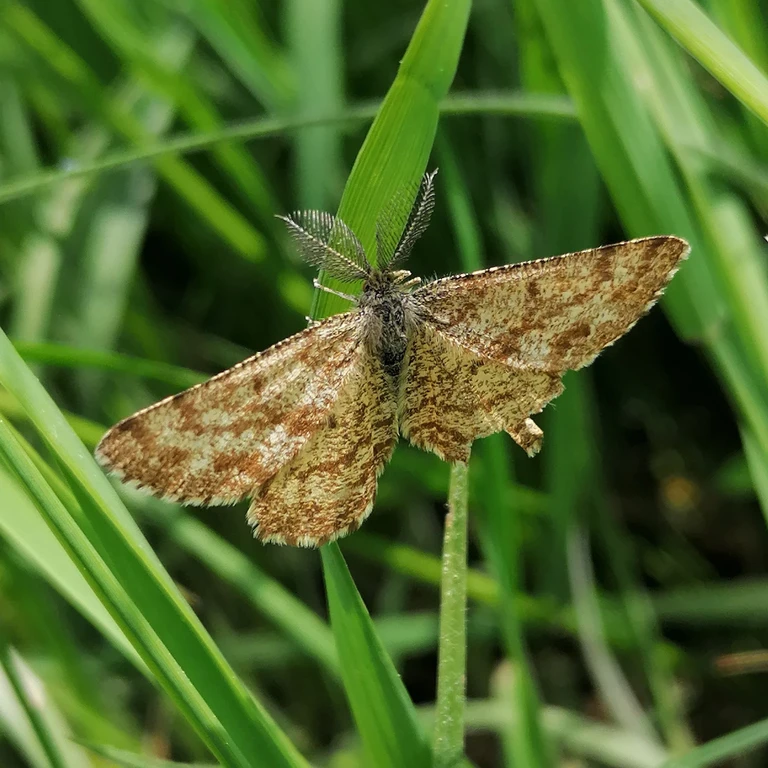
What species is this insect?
Ematurga atomaria
